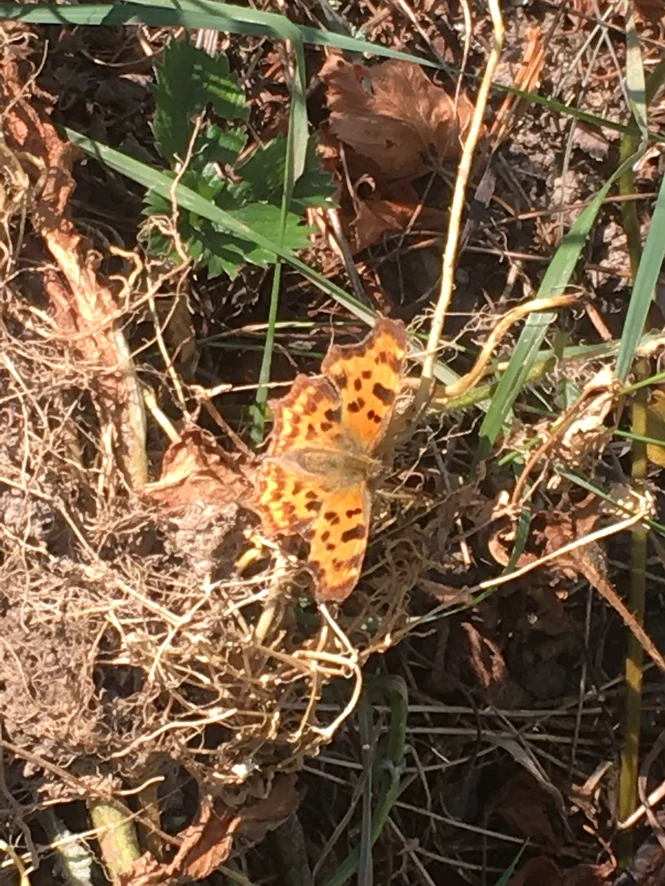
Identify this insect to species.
Polygonia c-album
